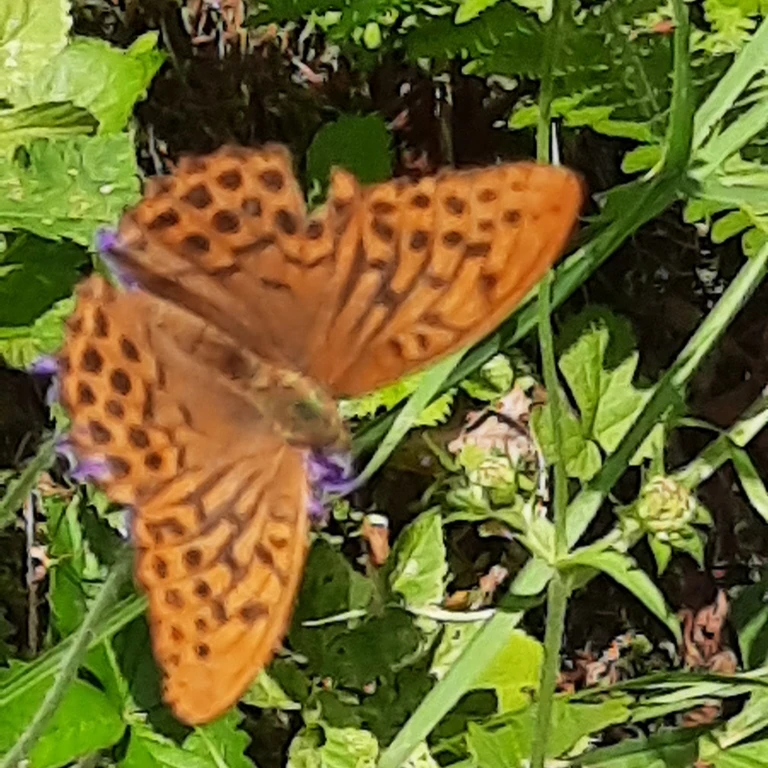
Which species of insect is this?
Argynnis paphia
